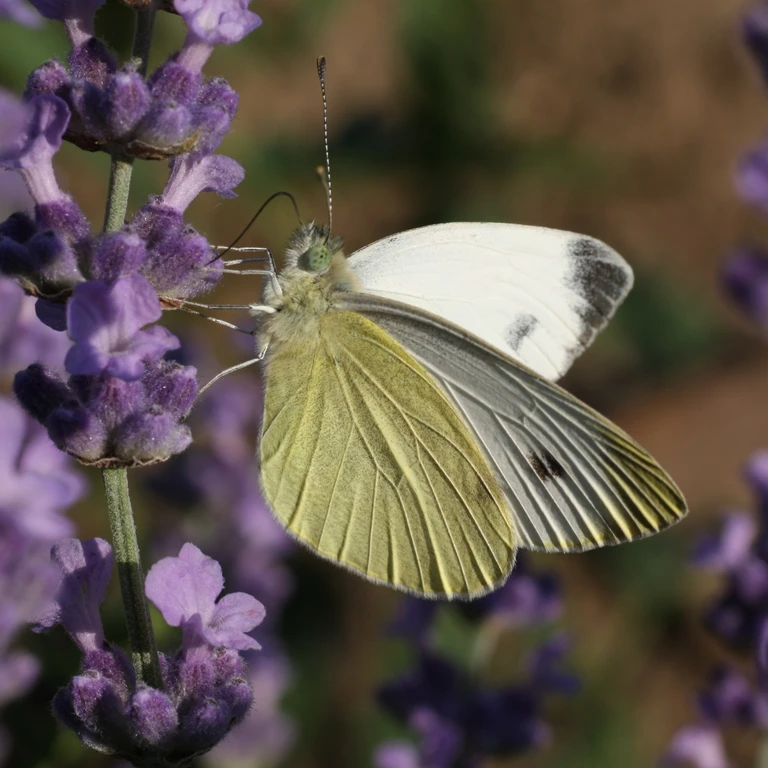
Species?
Pieris mannii
